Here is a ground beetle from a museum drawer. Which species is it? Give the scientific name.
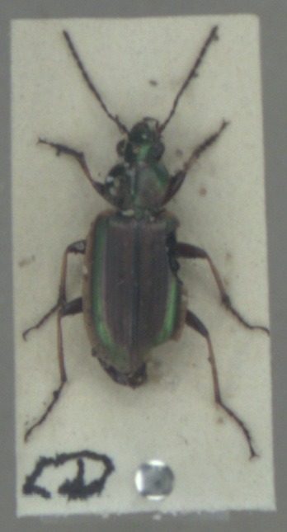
Agonum marginatum
